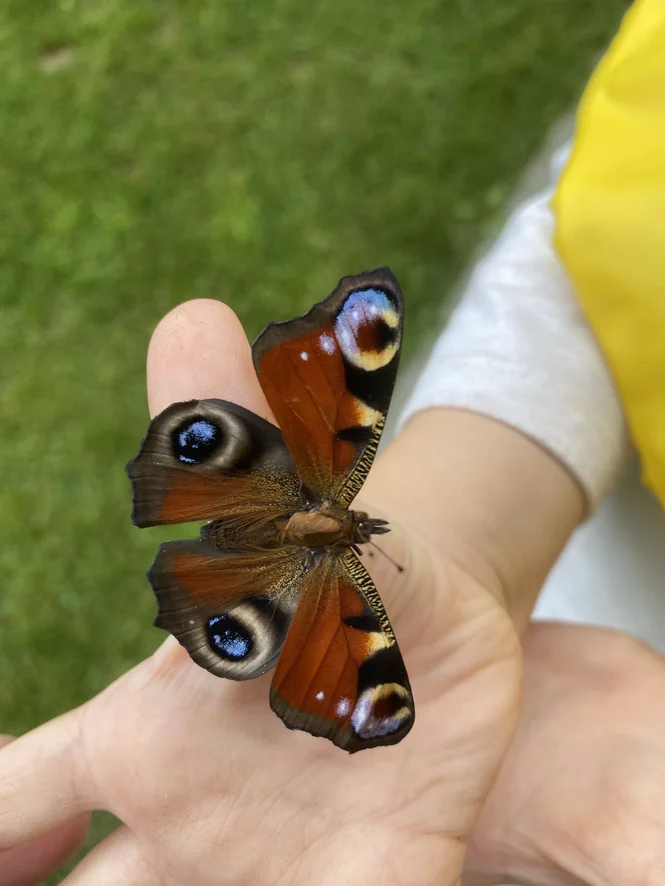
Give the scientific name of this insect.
Aglais io
